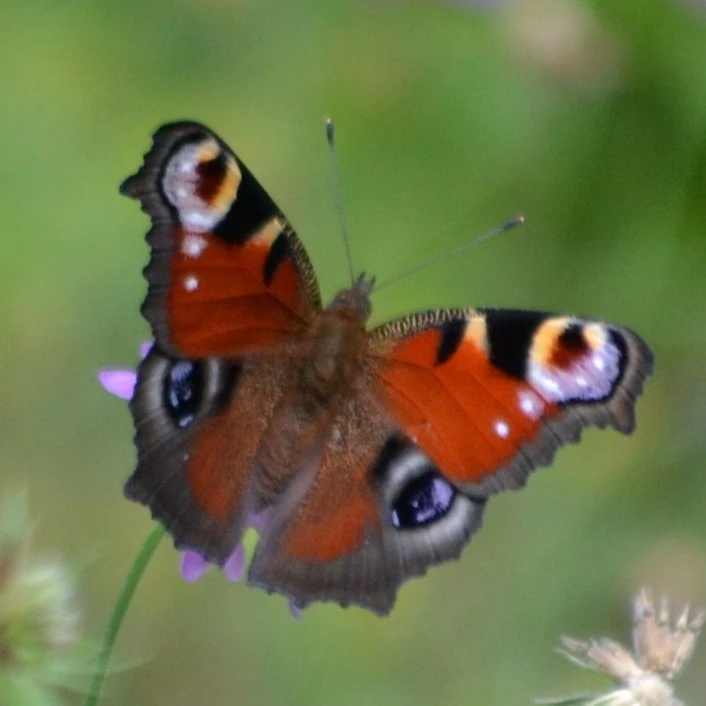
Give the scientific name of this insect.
Aglais io
